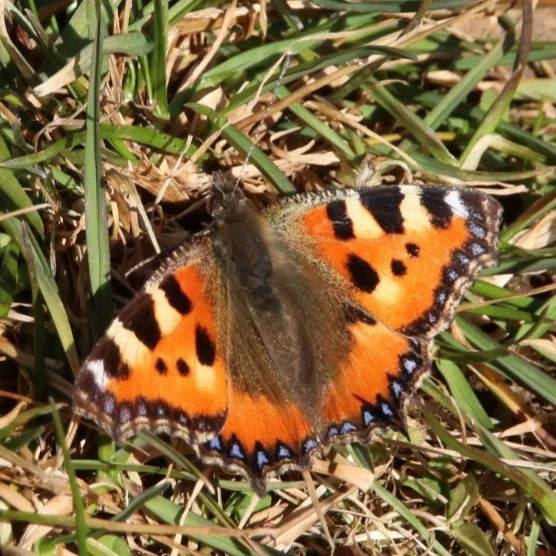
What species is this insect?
Aglais urticae
